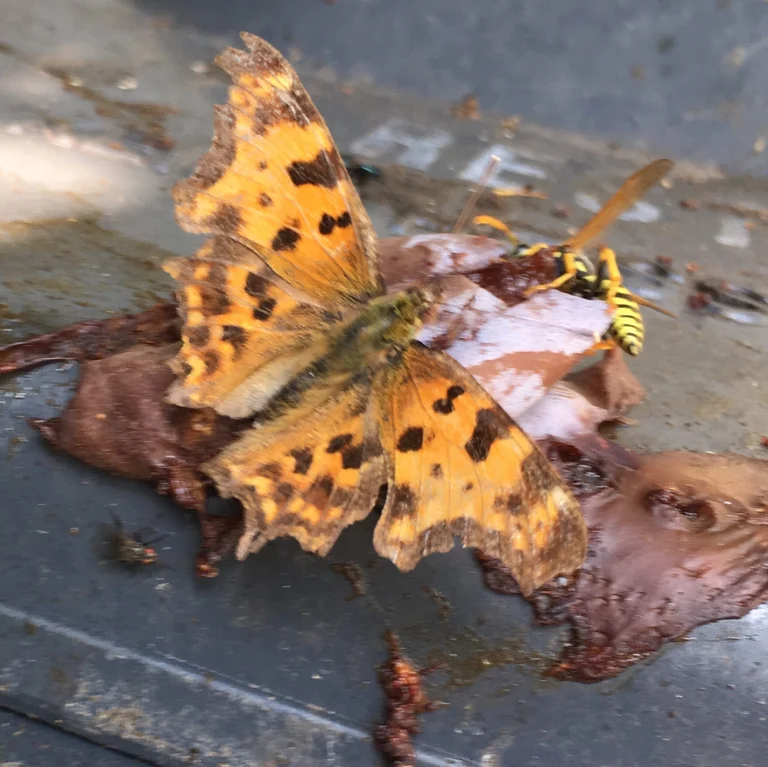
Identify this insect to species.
Polygonia c-album
